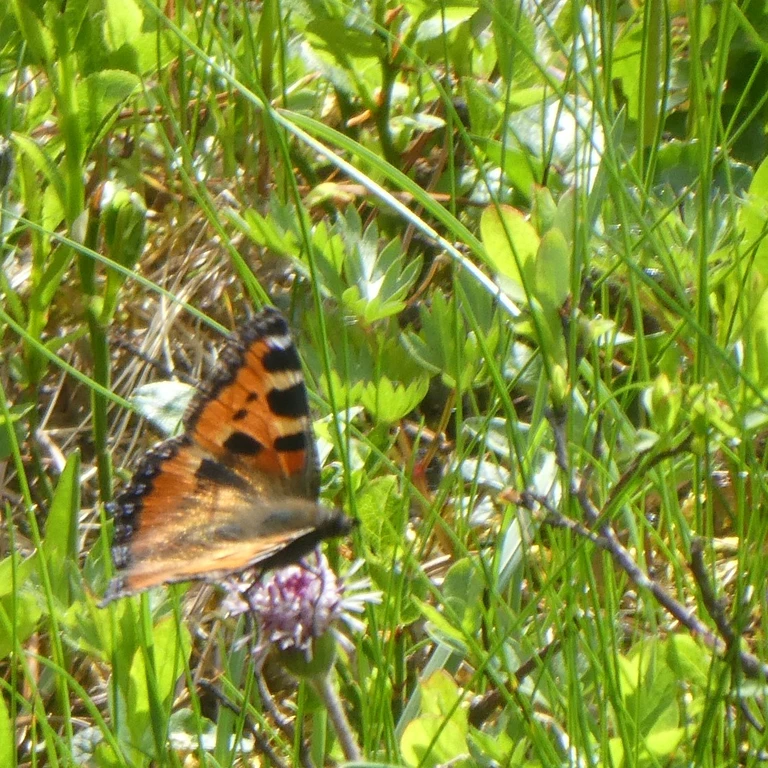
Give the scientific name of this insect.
Aglais urticae
